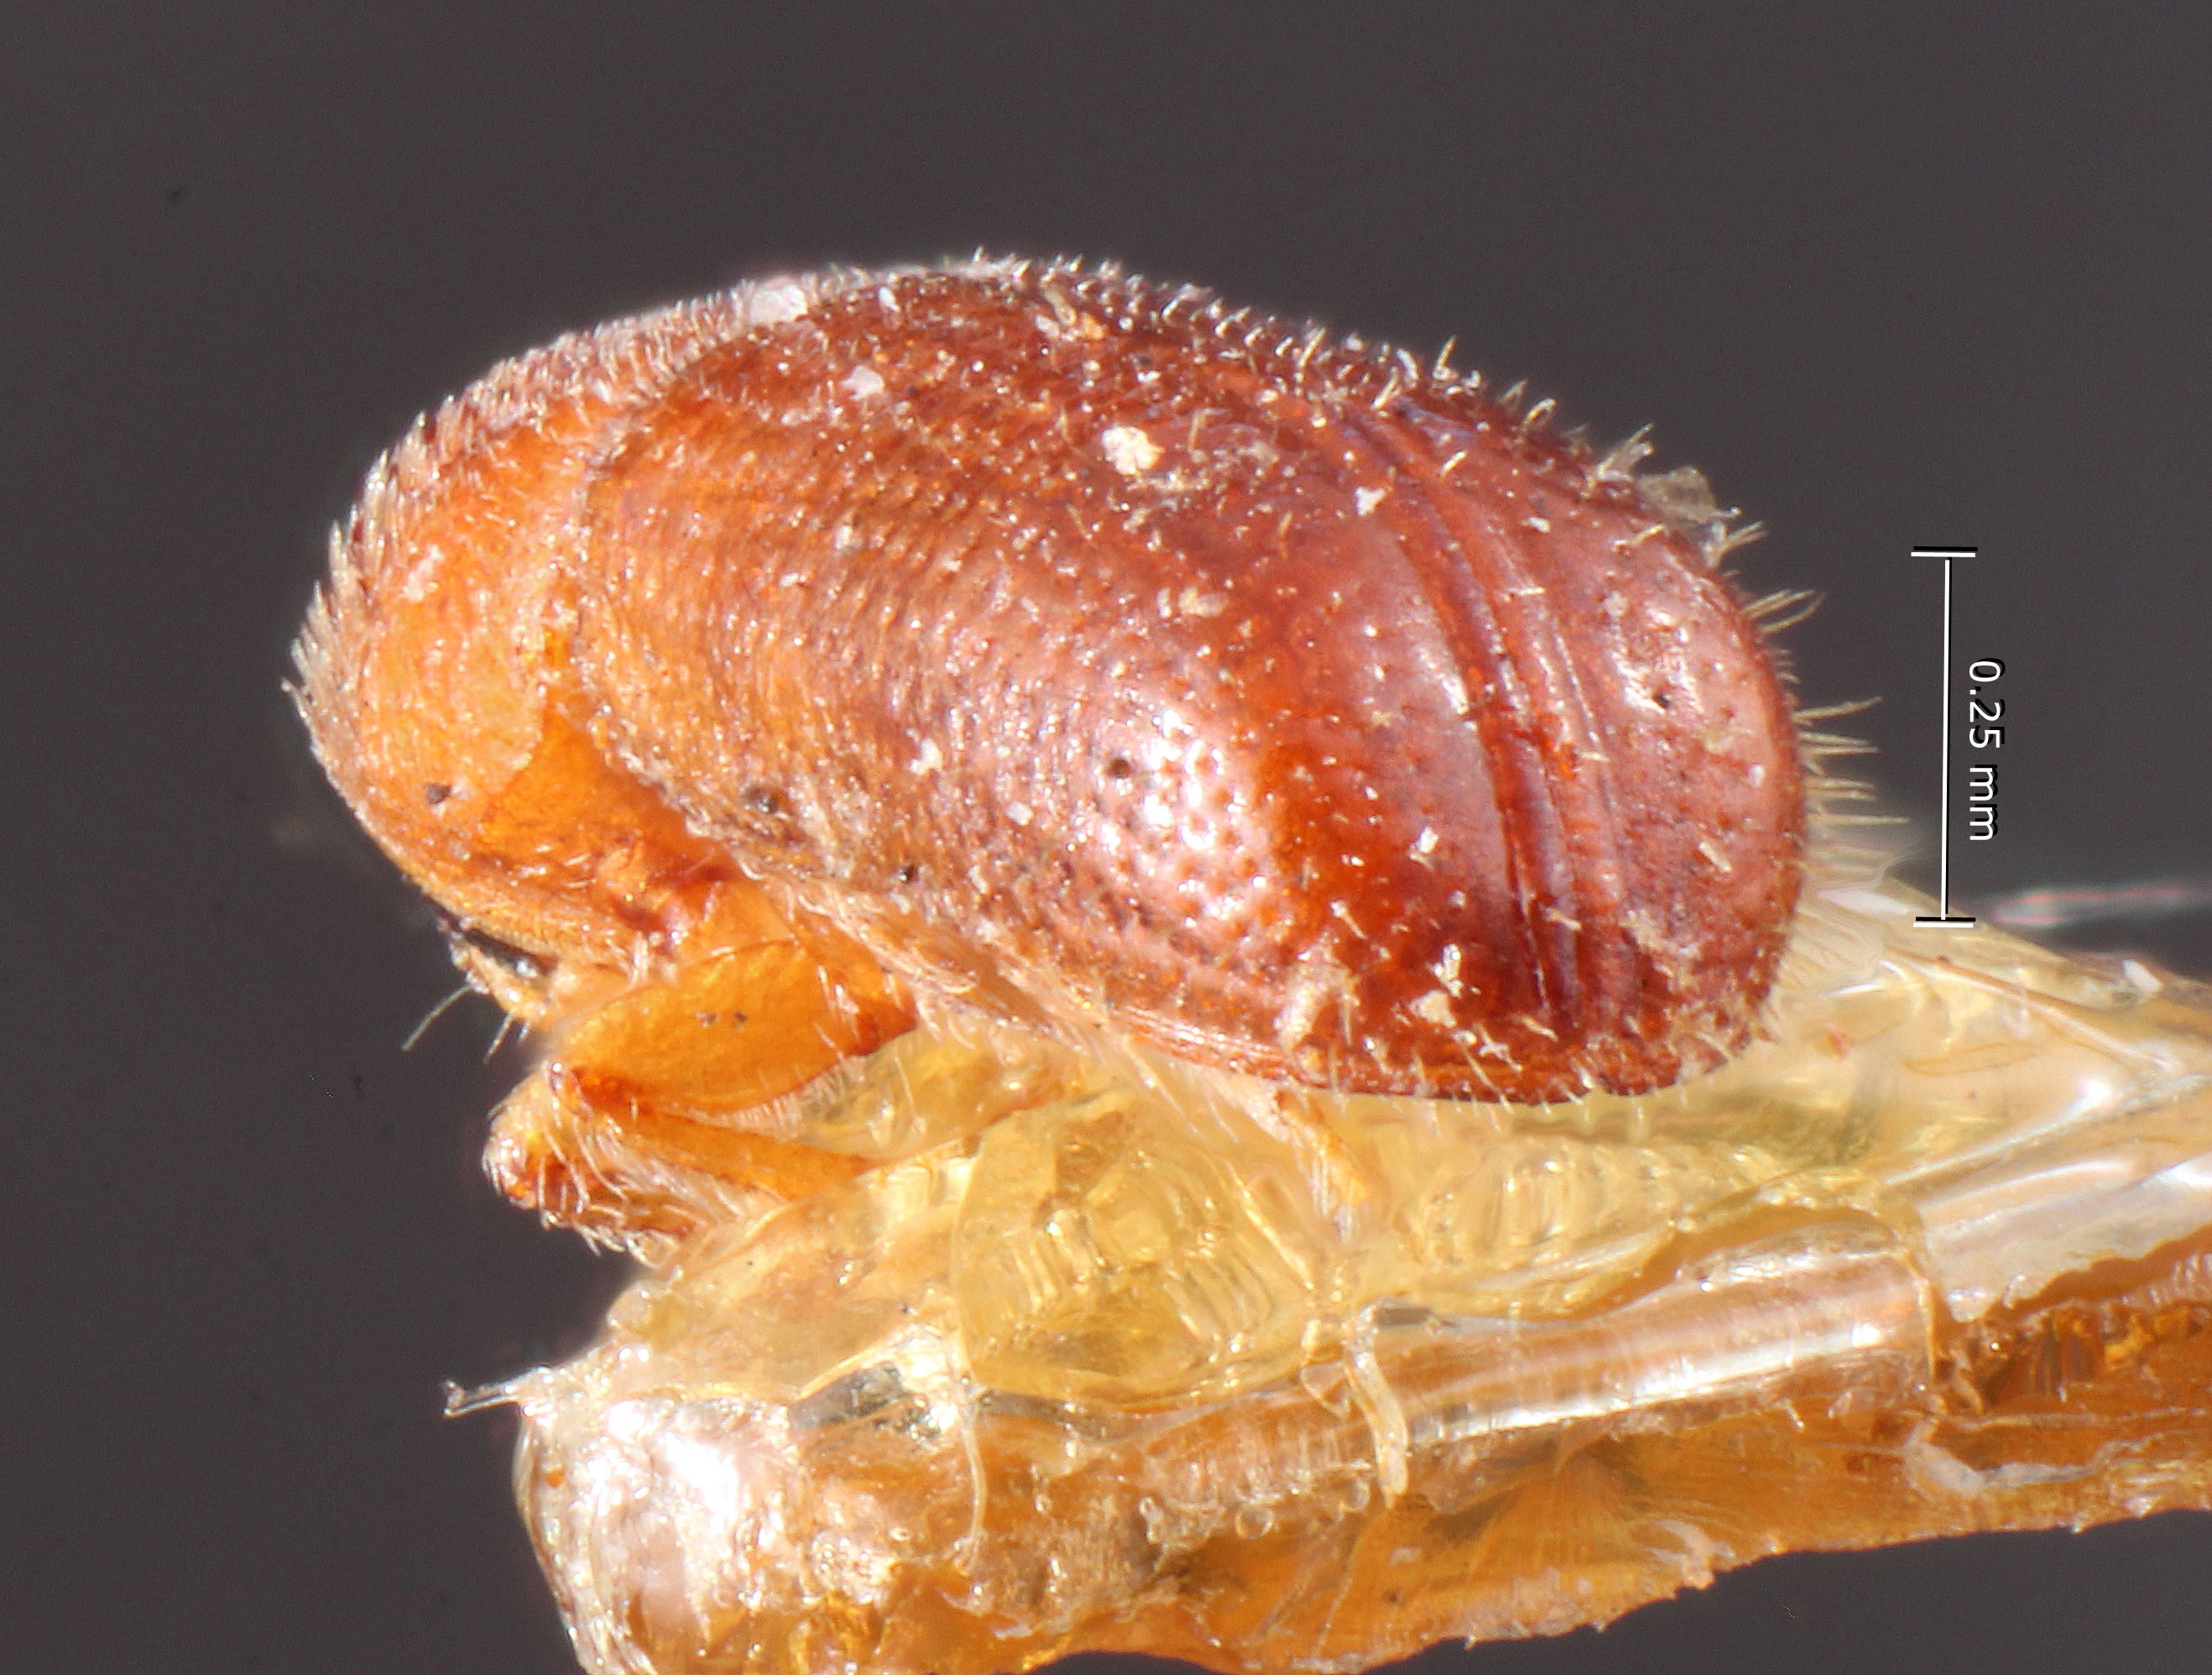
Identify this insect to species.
Pityophthorus juglandis
